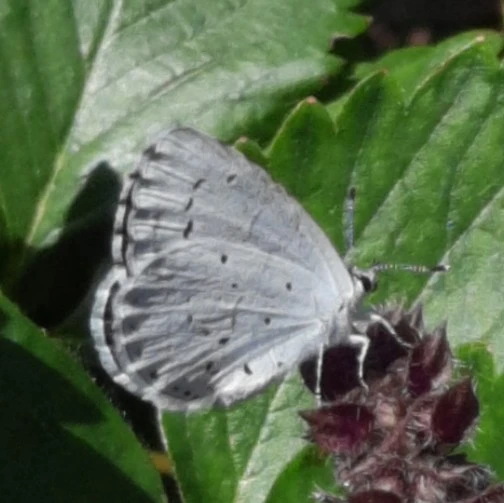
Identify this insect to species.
Celastrina argiolus
